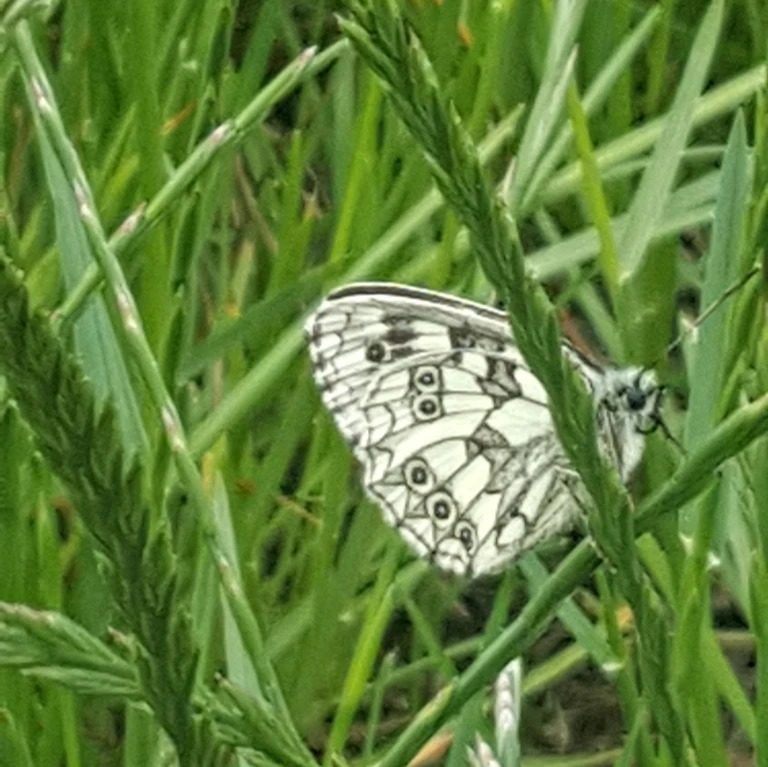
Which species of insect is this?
Melanargia galathea
